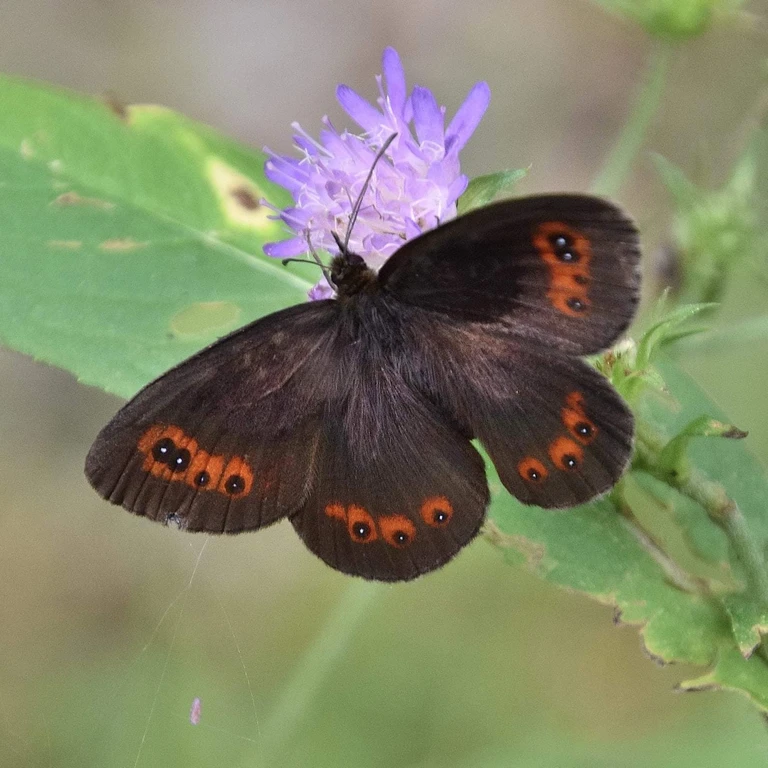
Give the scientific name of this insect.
Erebia aethiops
